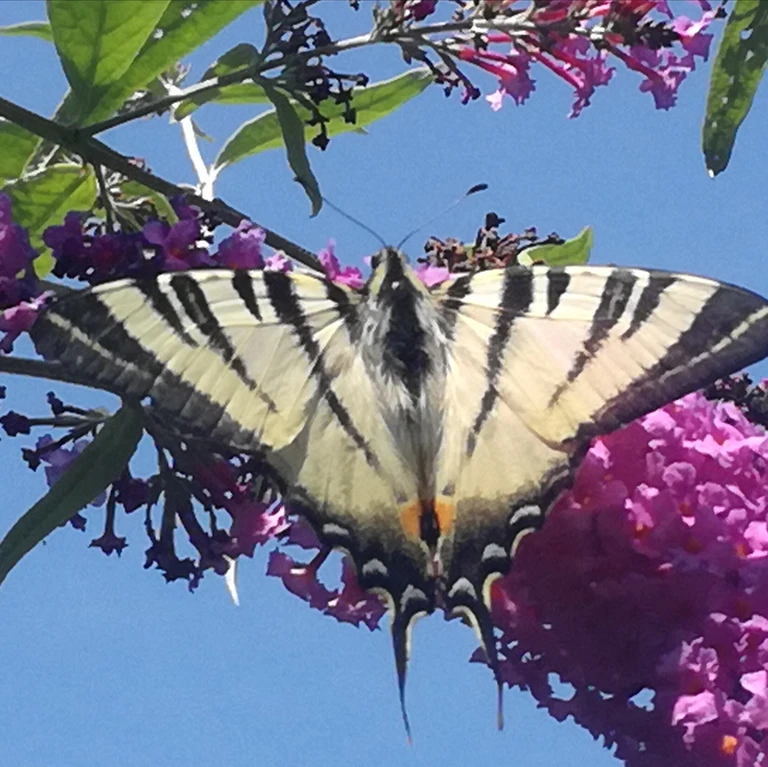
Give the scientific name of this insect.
Iphiclides podalirius
